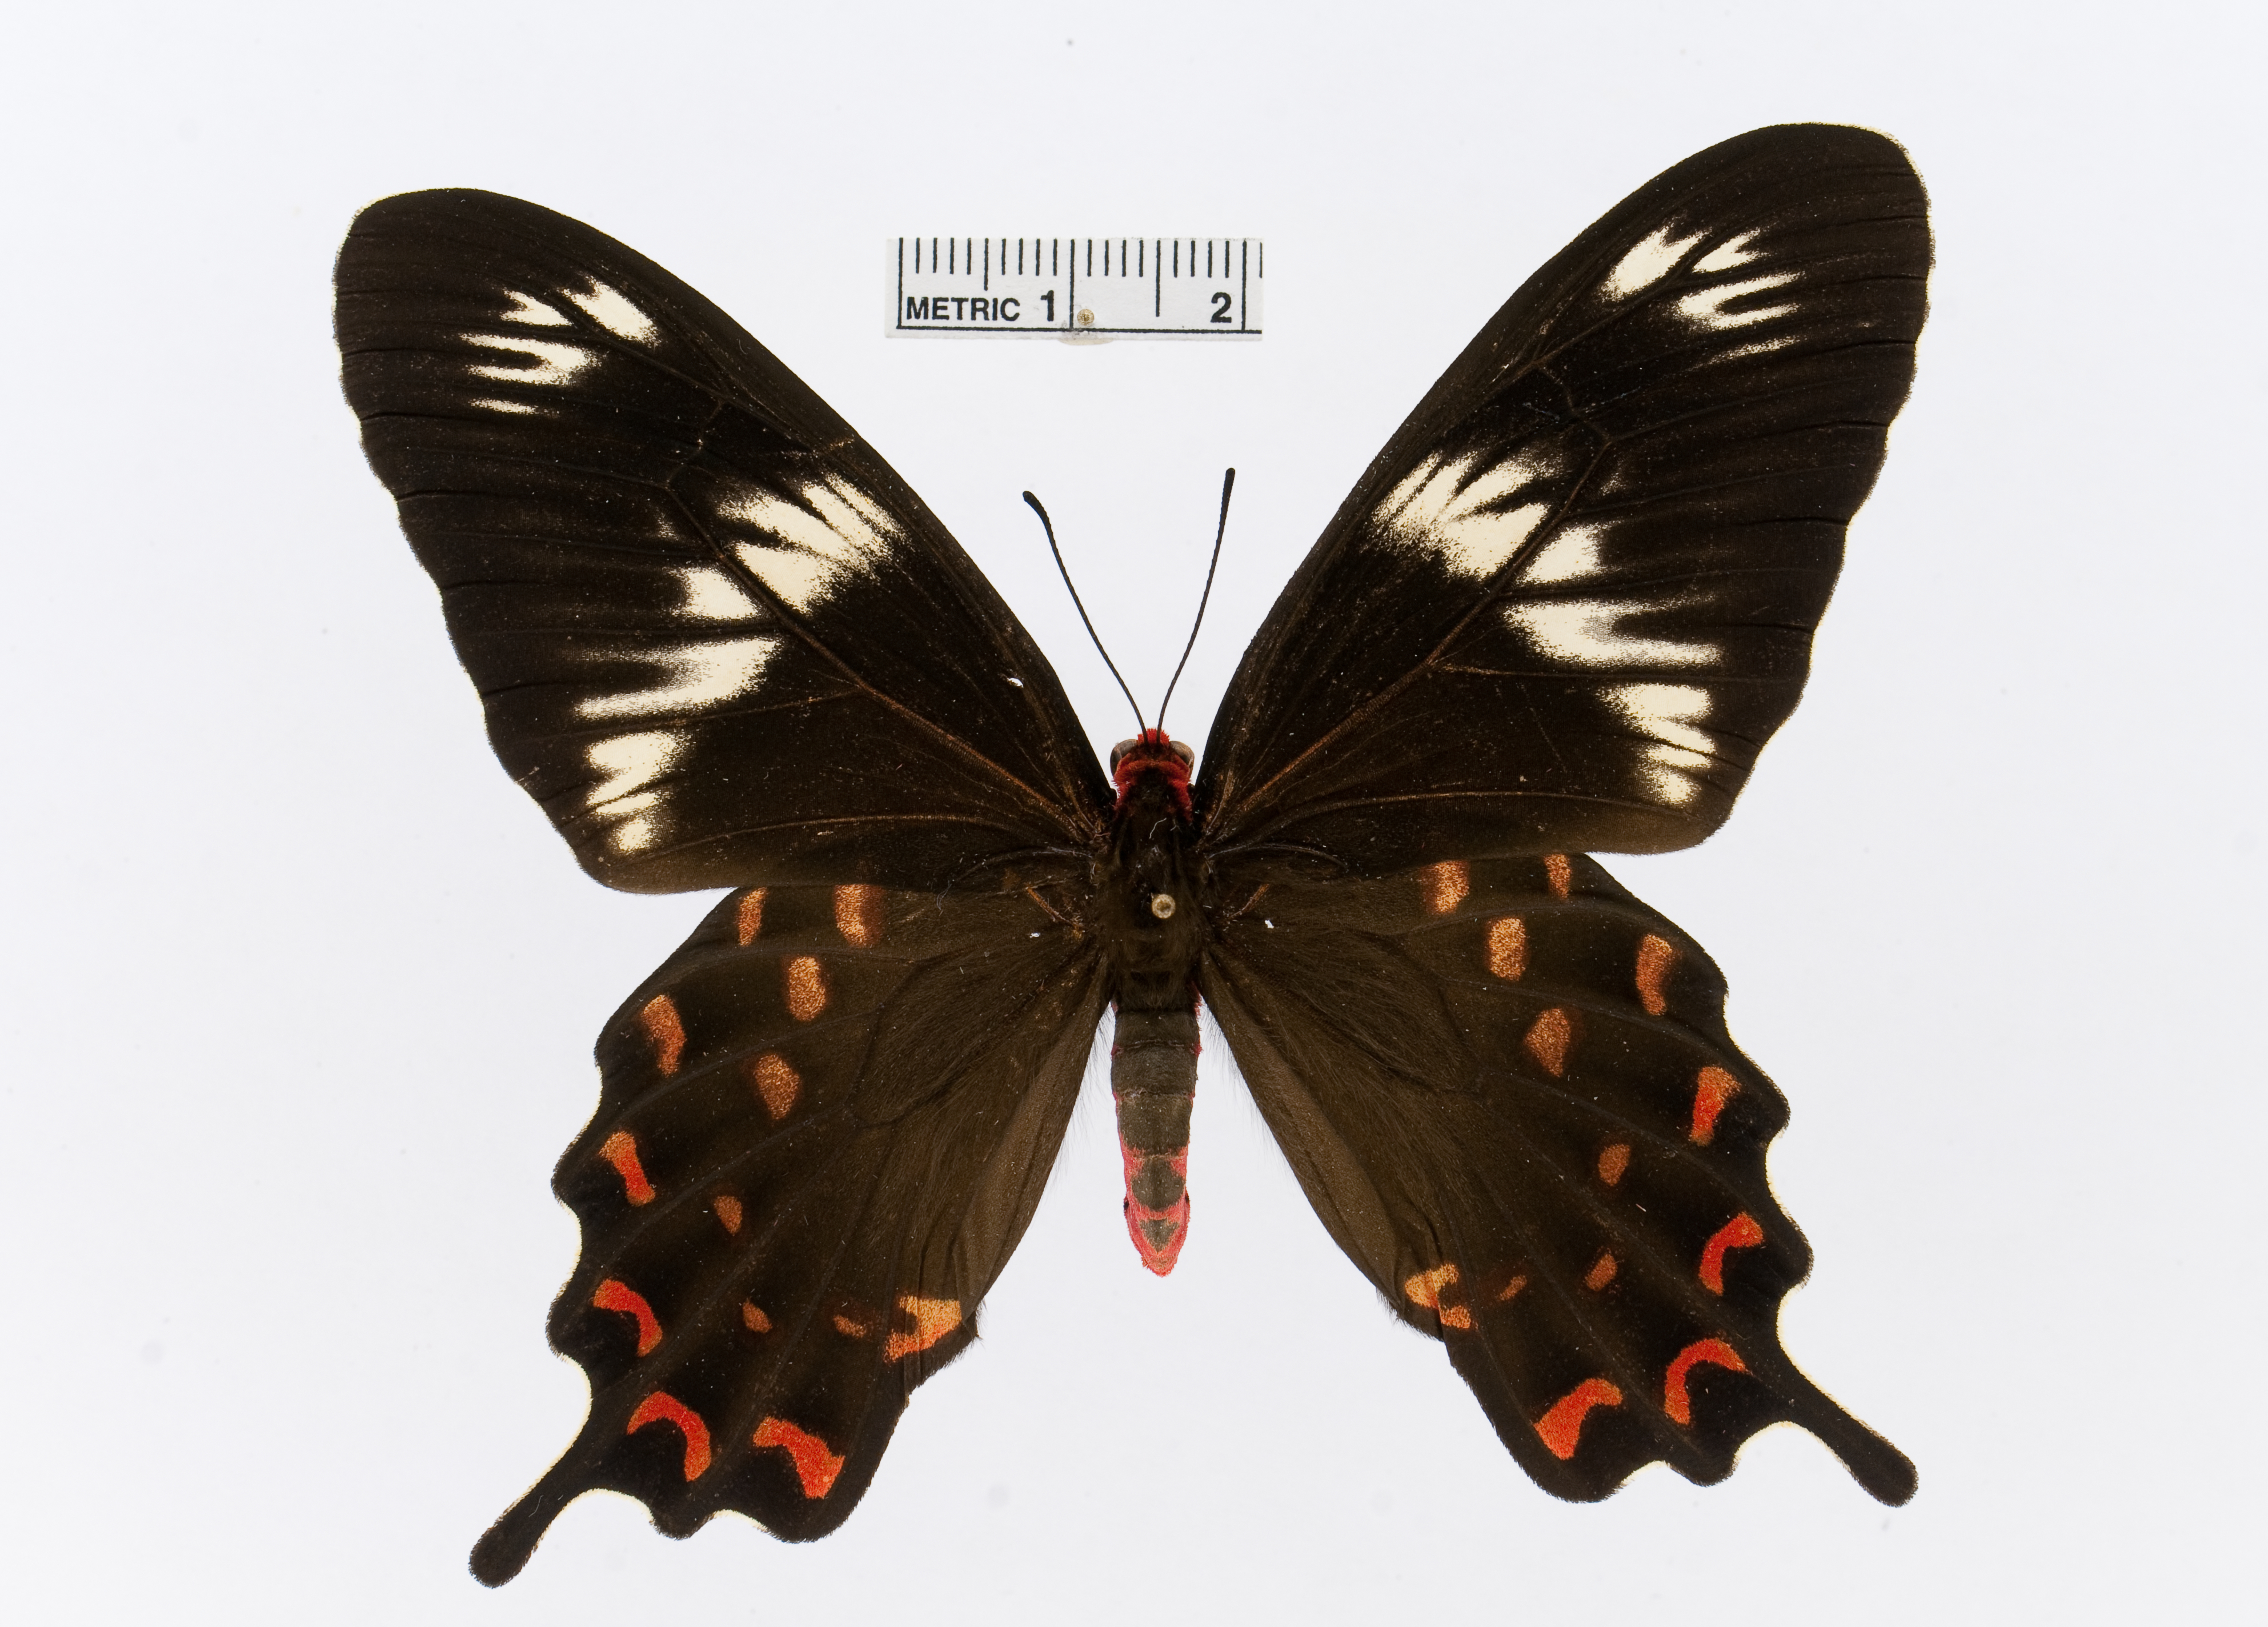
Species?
Pachliopta hector
